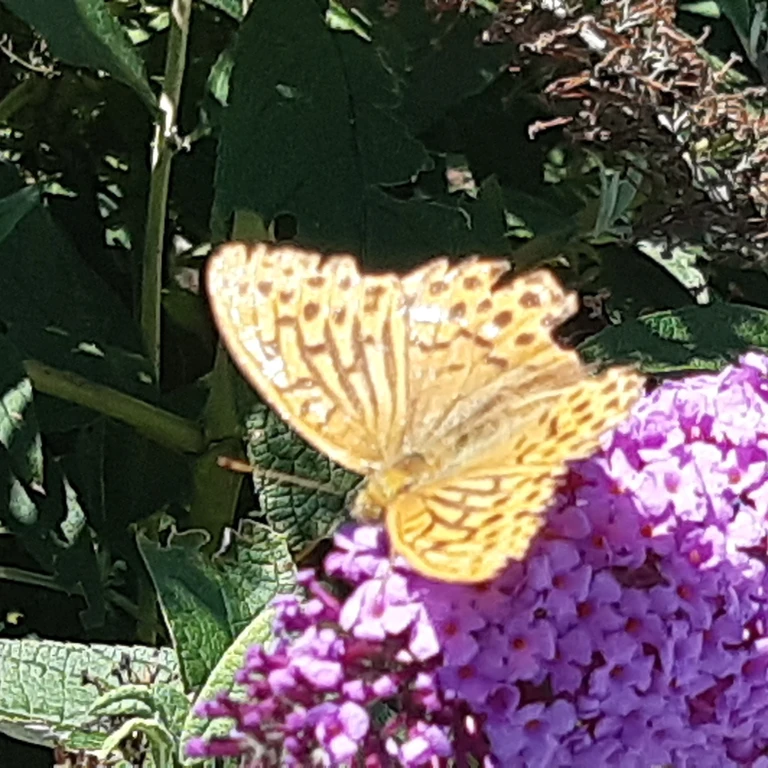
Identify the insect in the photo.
Argynnis paphia
